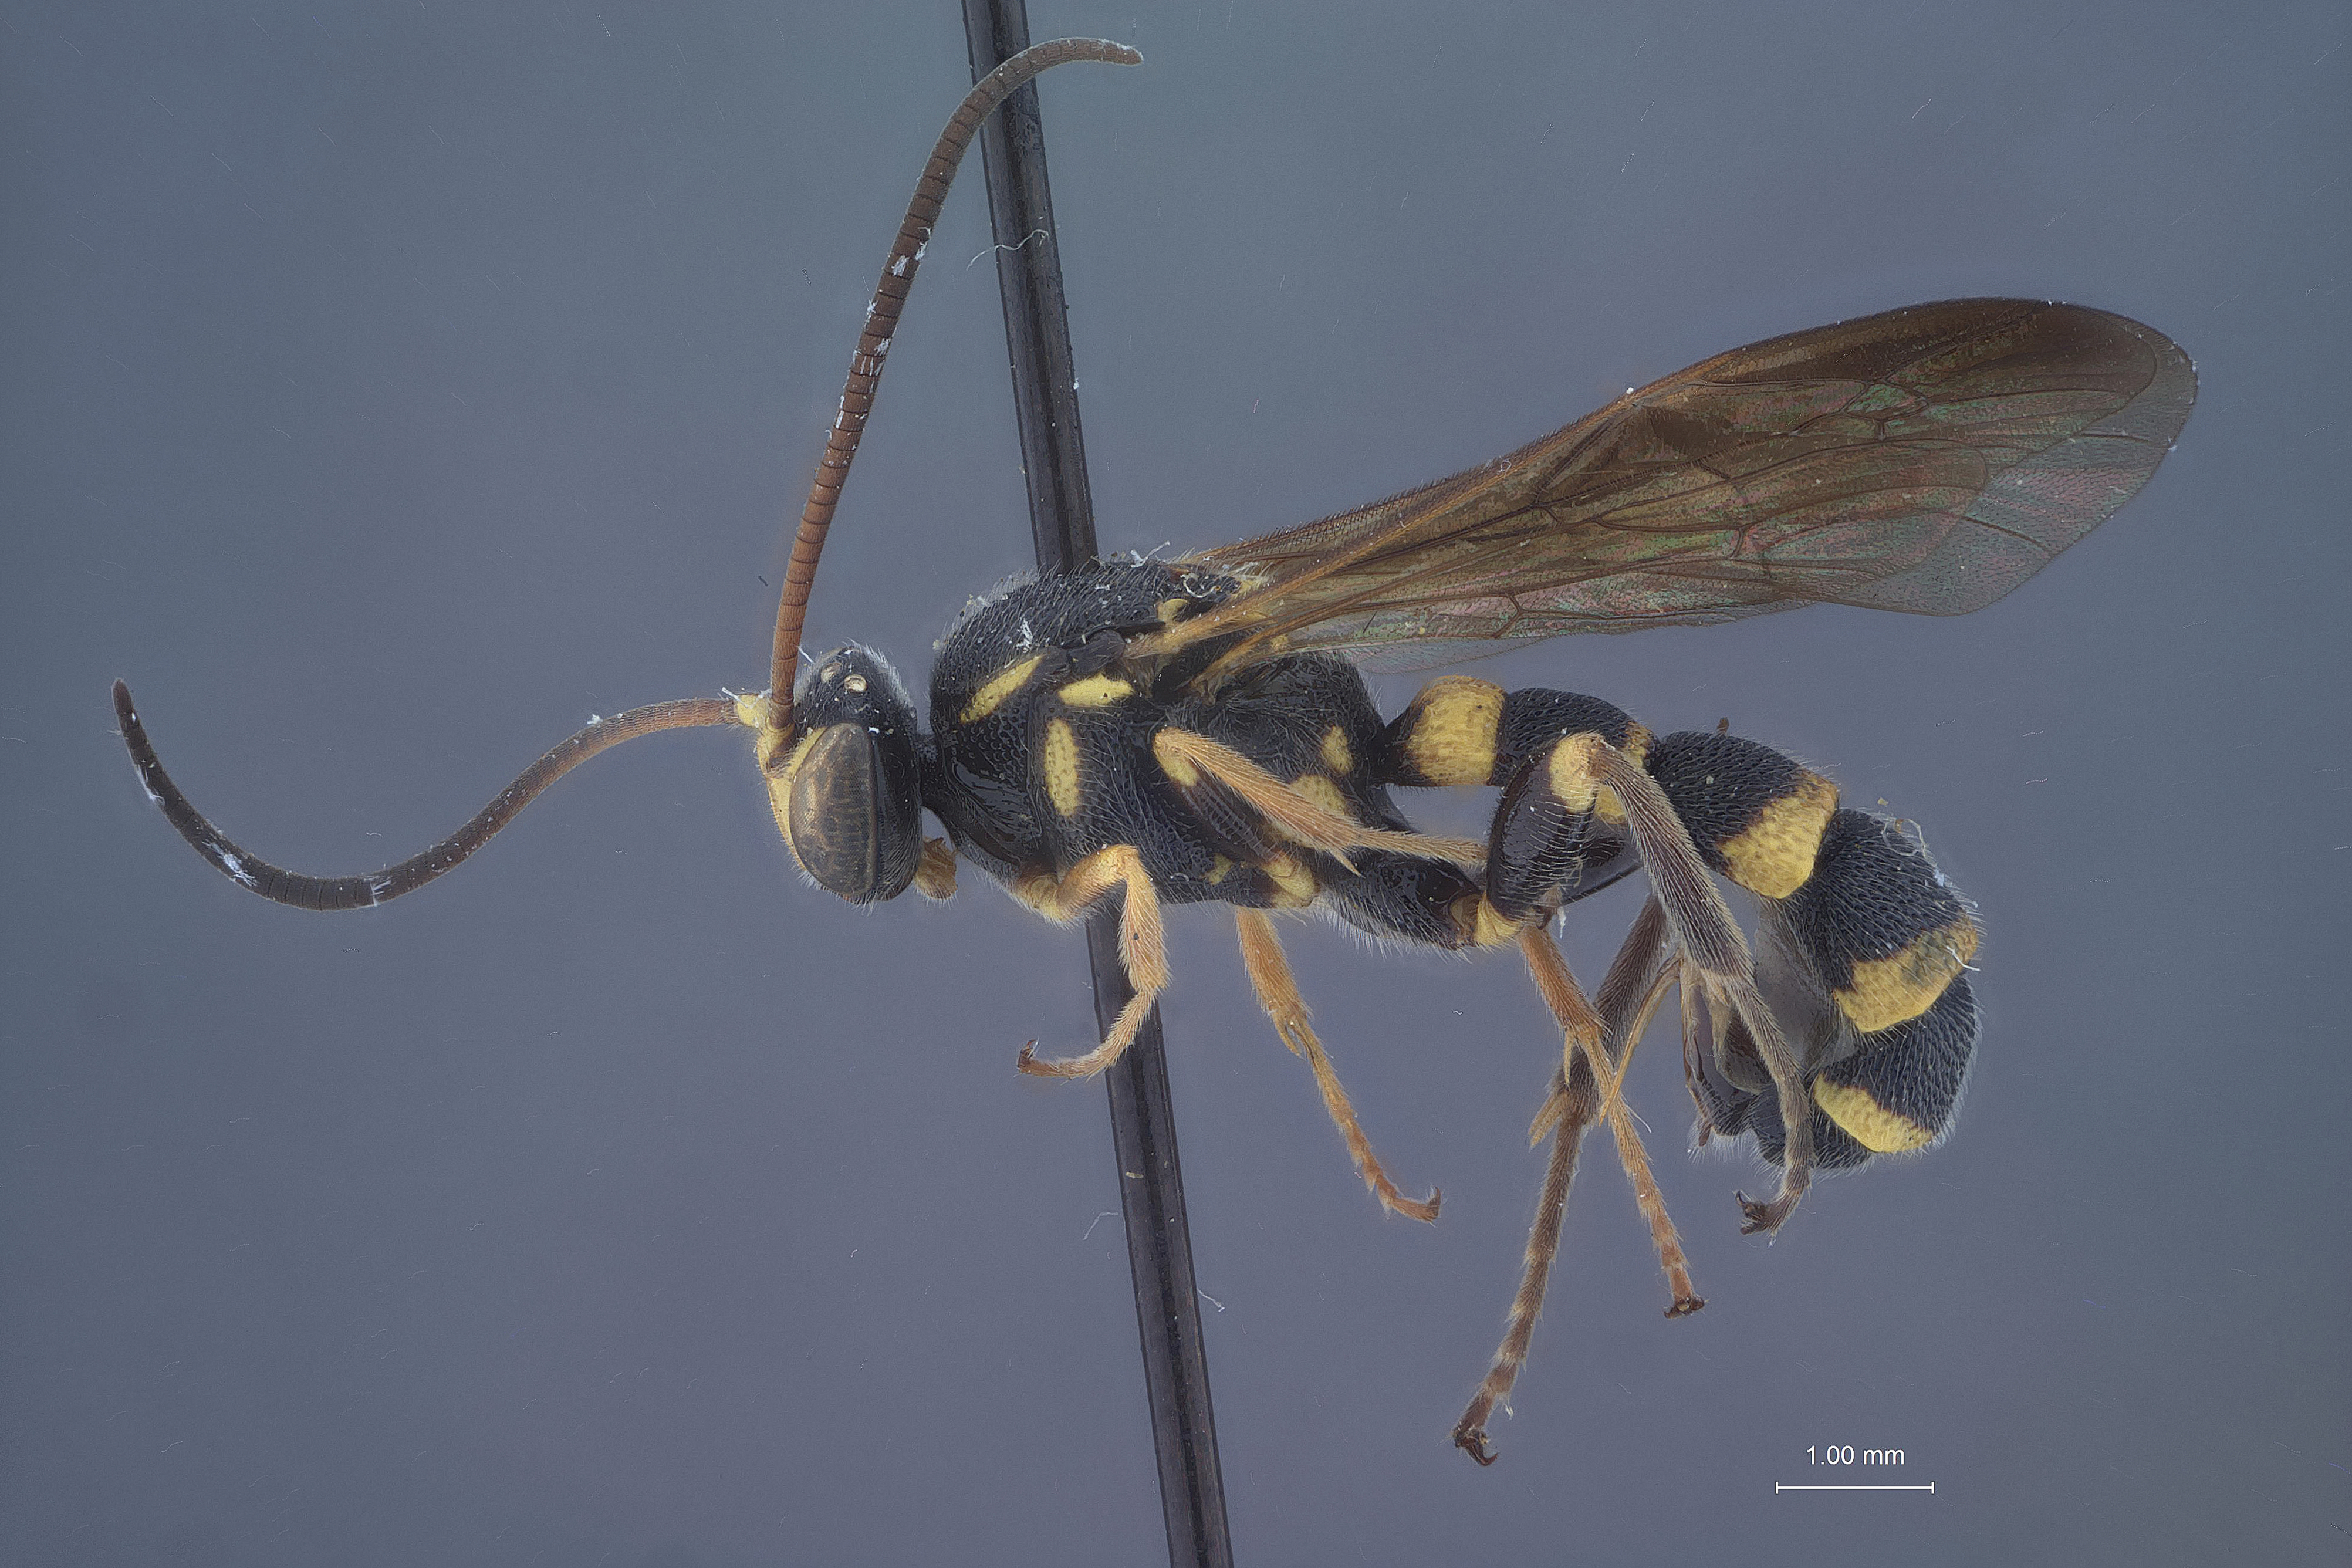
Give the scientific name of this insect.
Metopius krombeini
